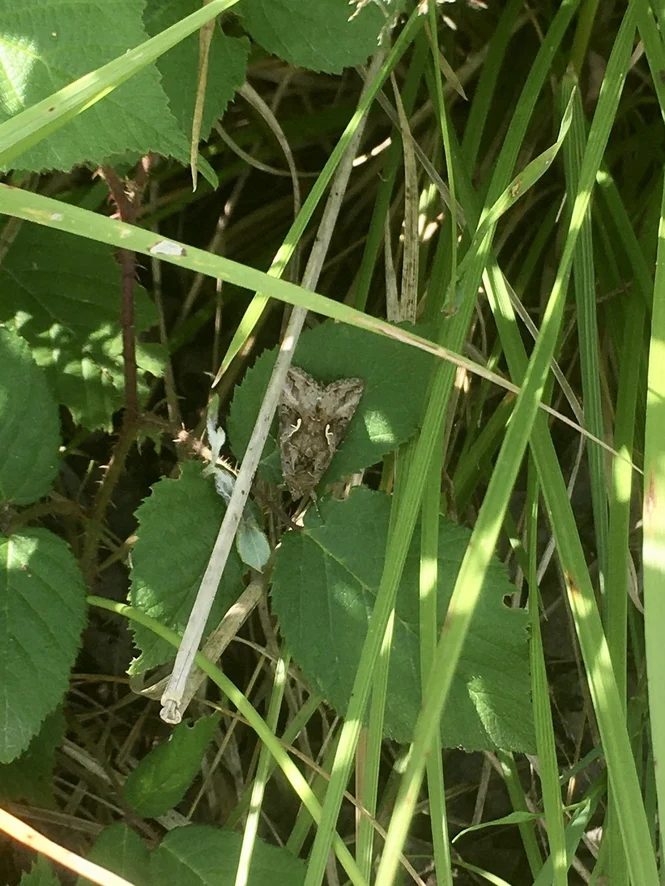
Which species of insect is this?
Autographa gamma
